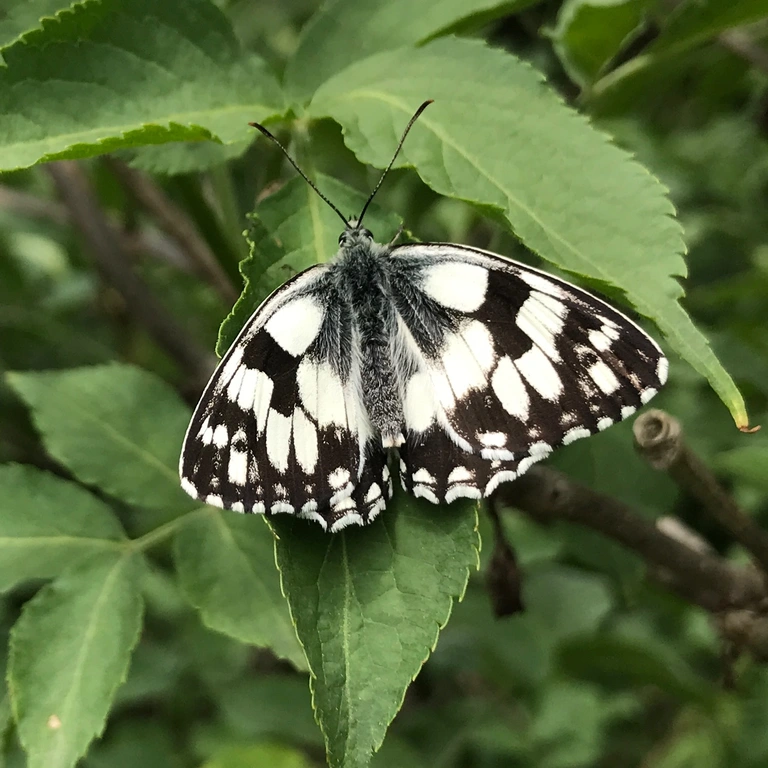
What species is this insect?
Melanargia galathea
